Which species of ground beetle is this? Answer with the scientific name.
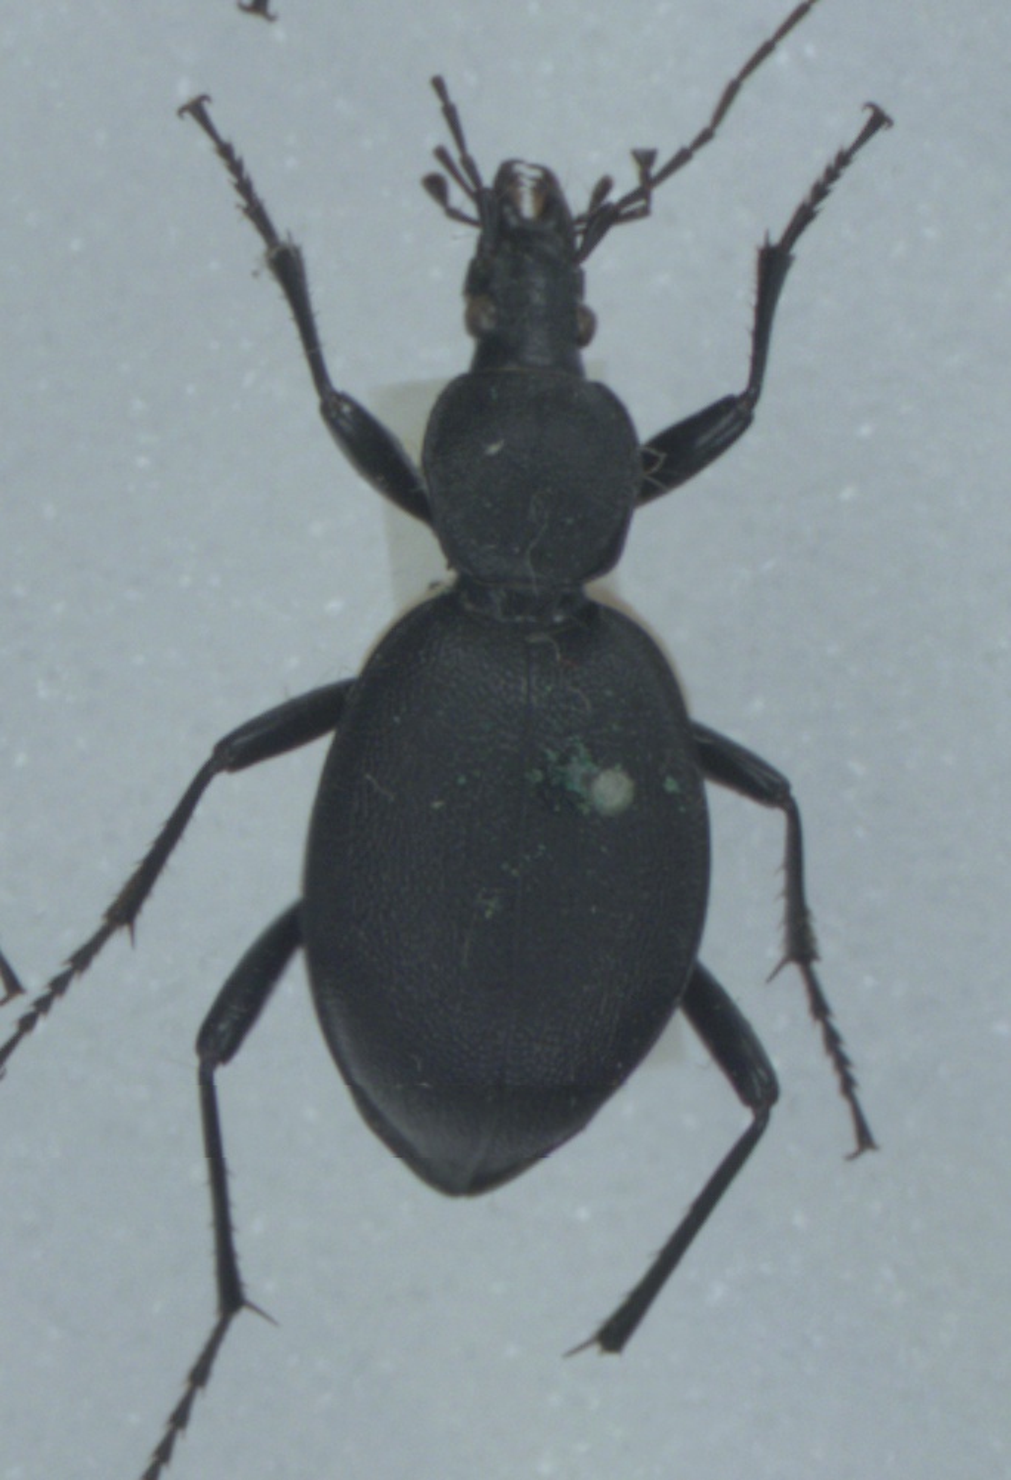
Cychrus caraboides
